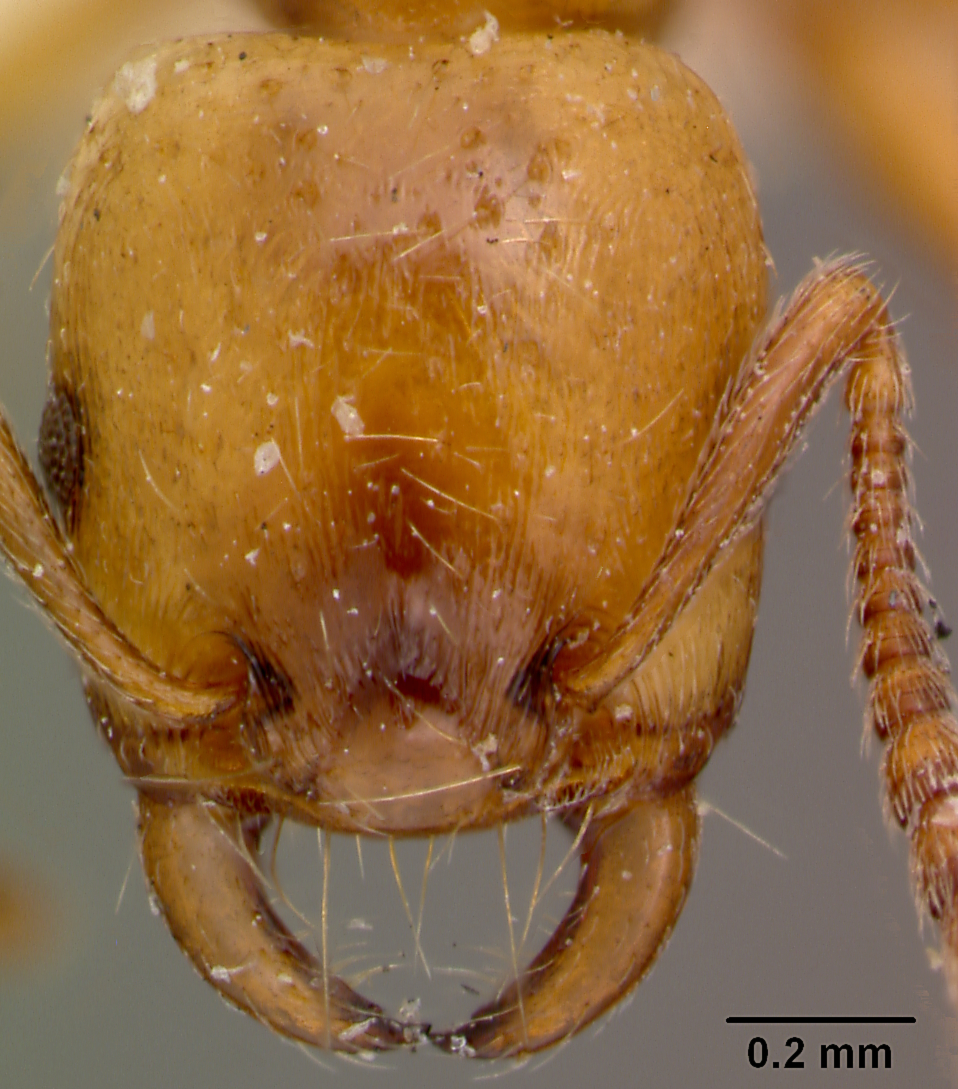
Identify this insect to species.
Strongylognathus huberi
